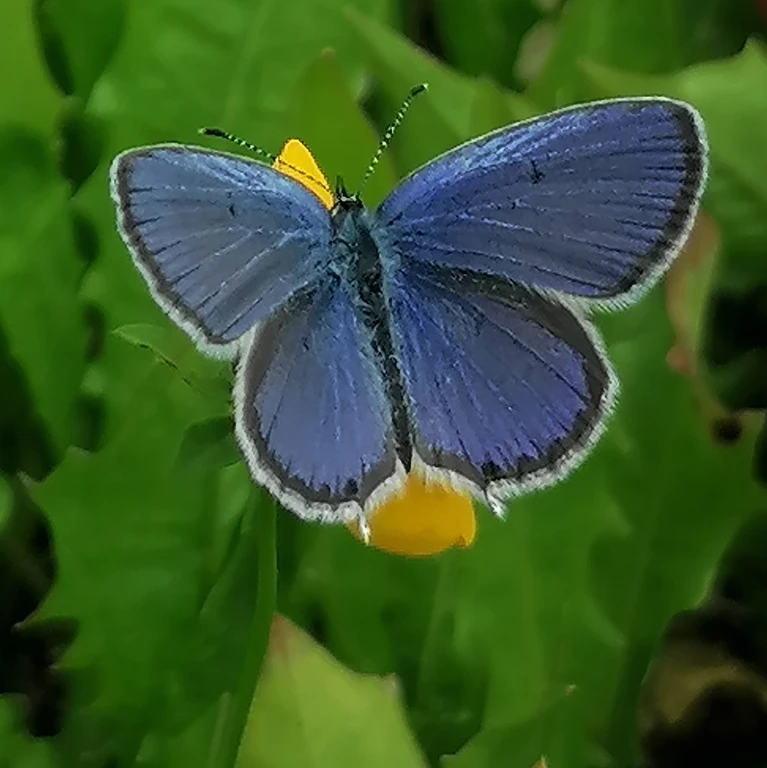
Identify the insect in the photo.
Cupido argiades (also Elkalyce argiades)
